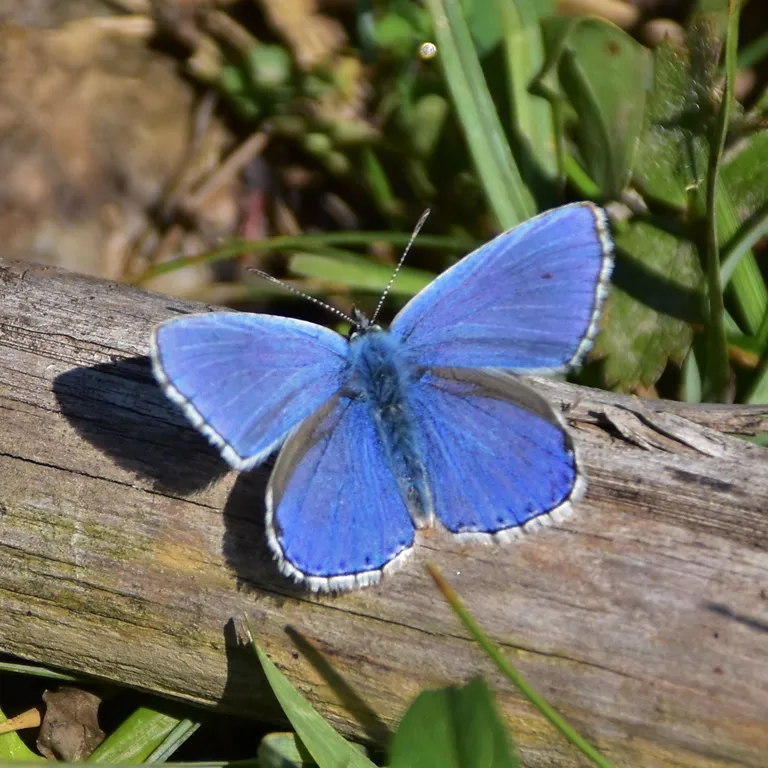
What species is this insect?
Lysandra bellargus
